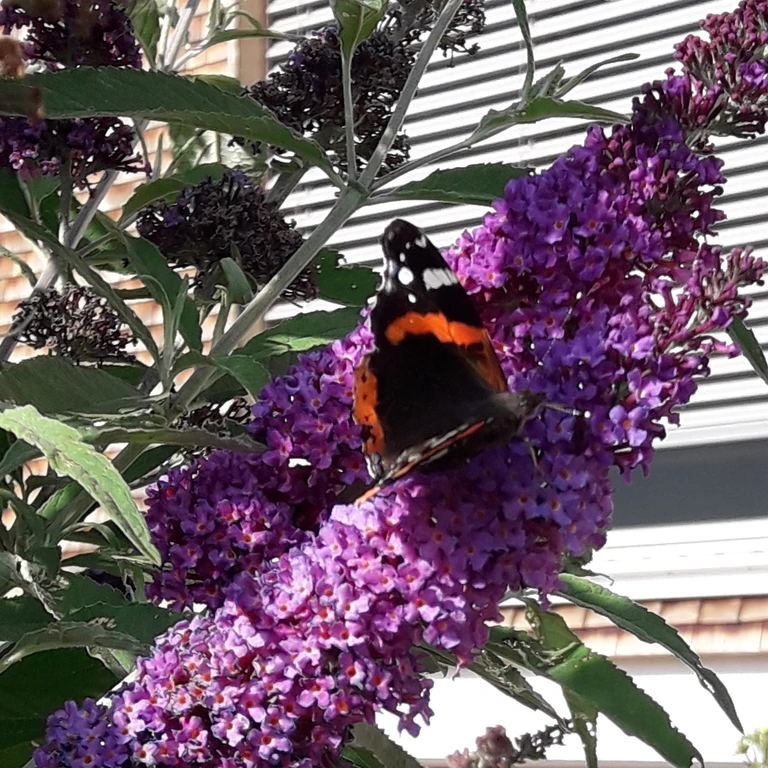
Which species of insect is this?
Vanessa atalanta
